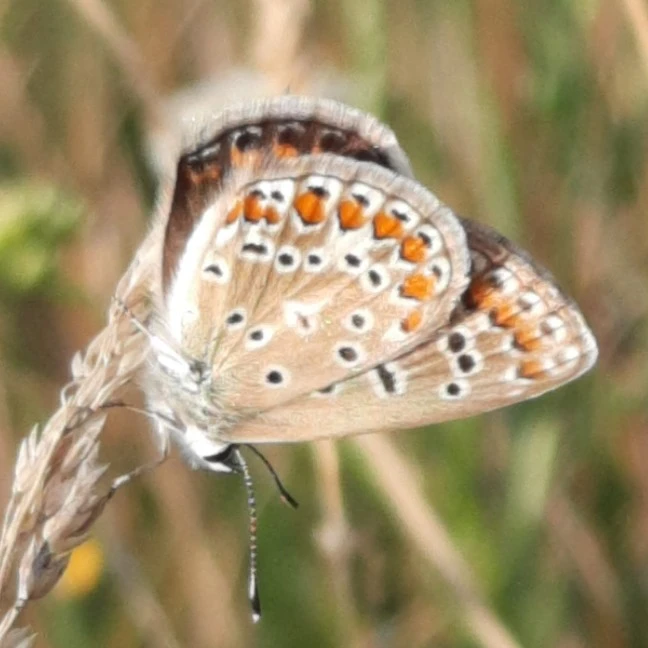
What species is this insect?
Polyommatus icarus
